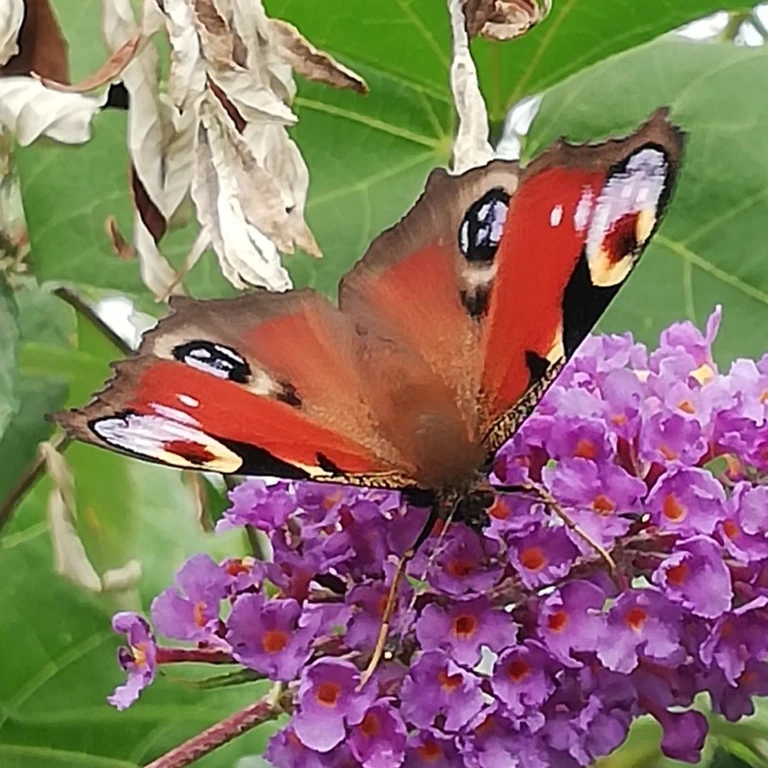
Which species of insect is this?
Aglais io
